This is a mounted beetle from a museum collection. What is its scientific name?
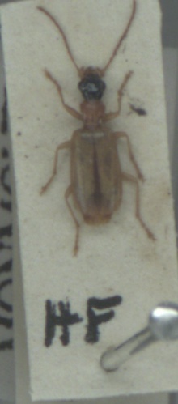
Demetrias atricapillus
